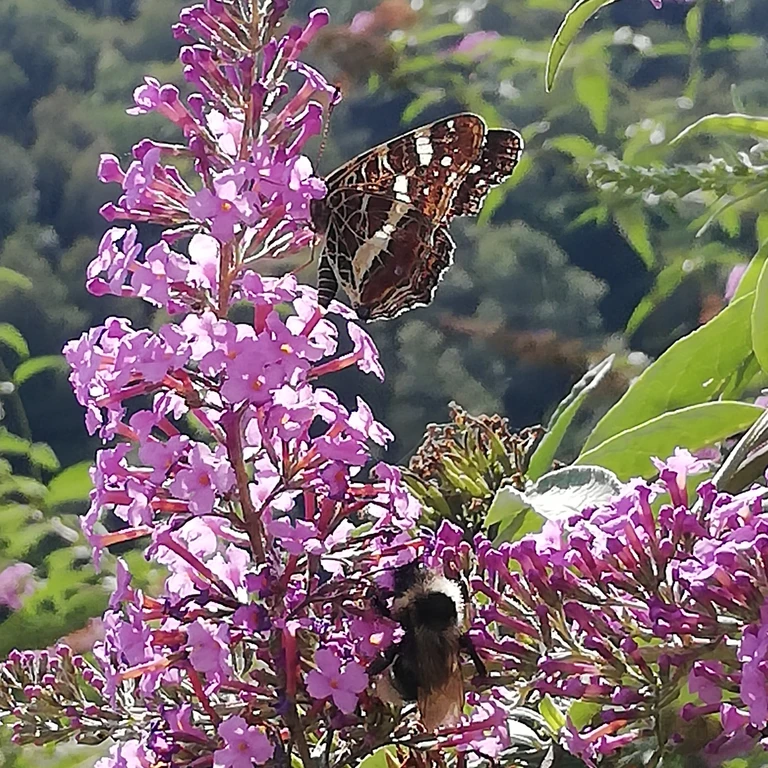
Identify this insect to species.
Araschnia levana
